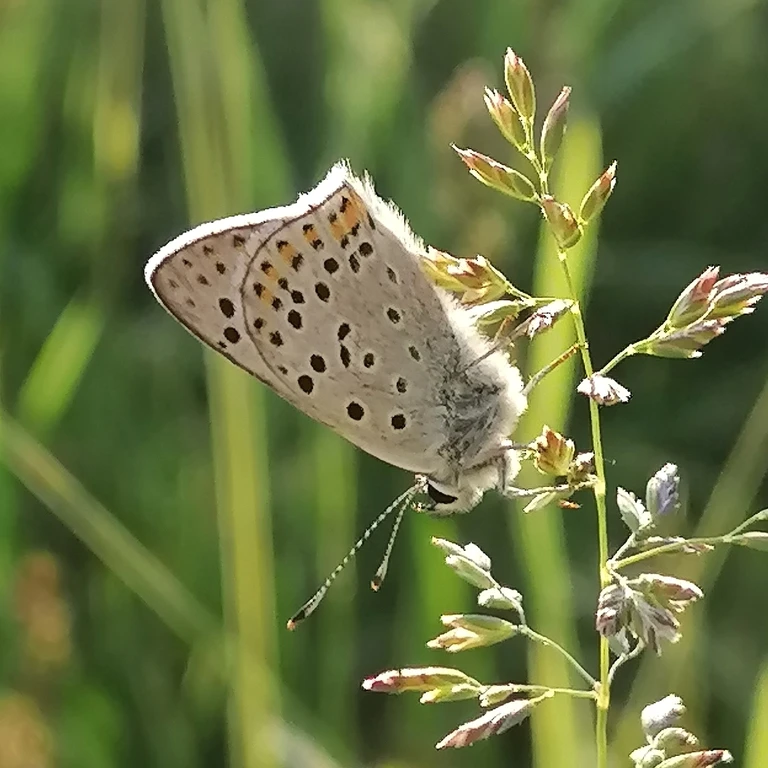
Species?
Lycaena tityrus (also Loweia tityrus)
